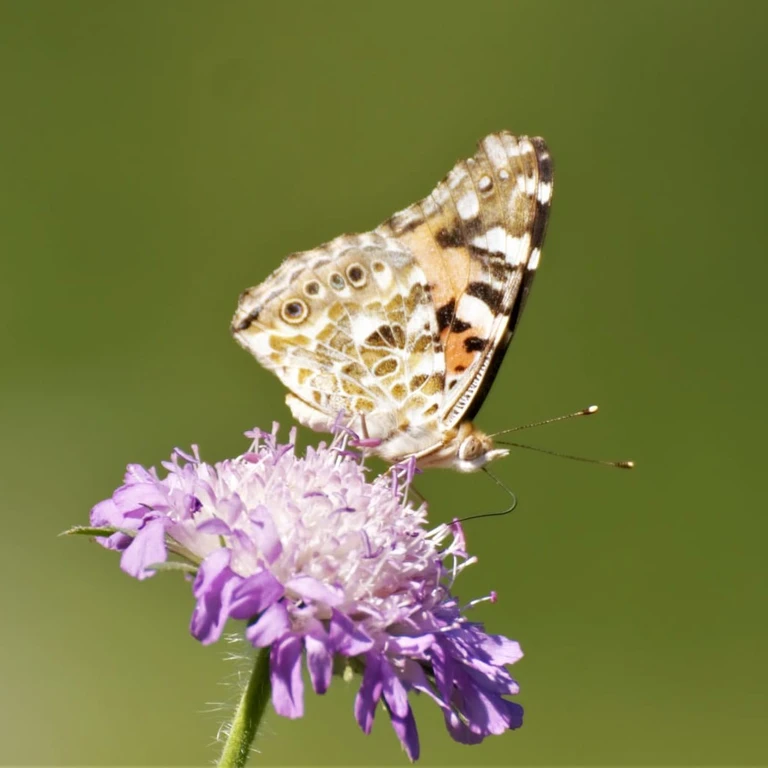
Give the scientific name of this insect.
Vanessa cardui
